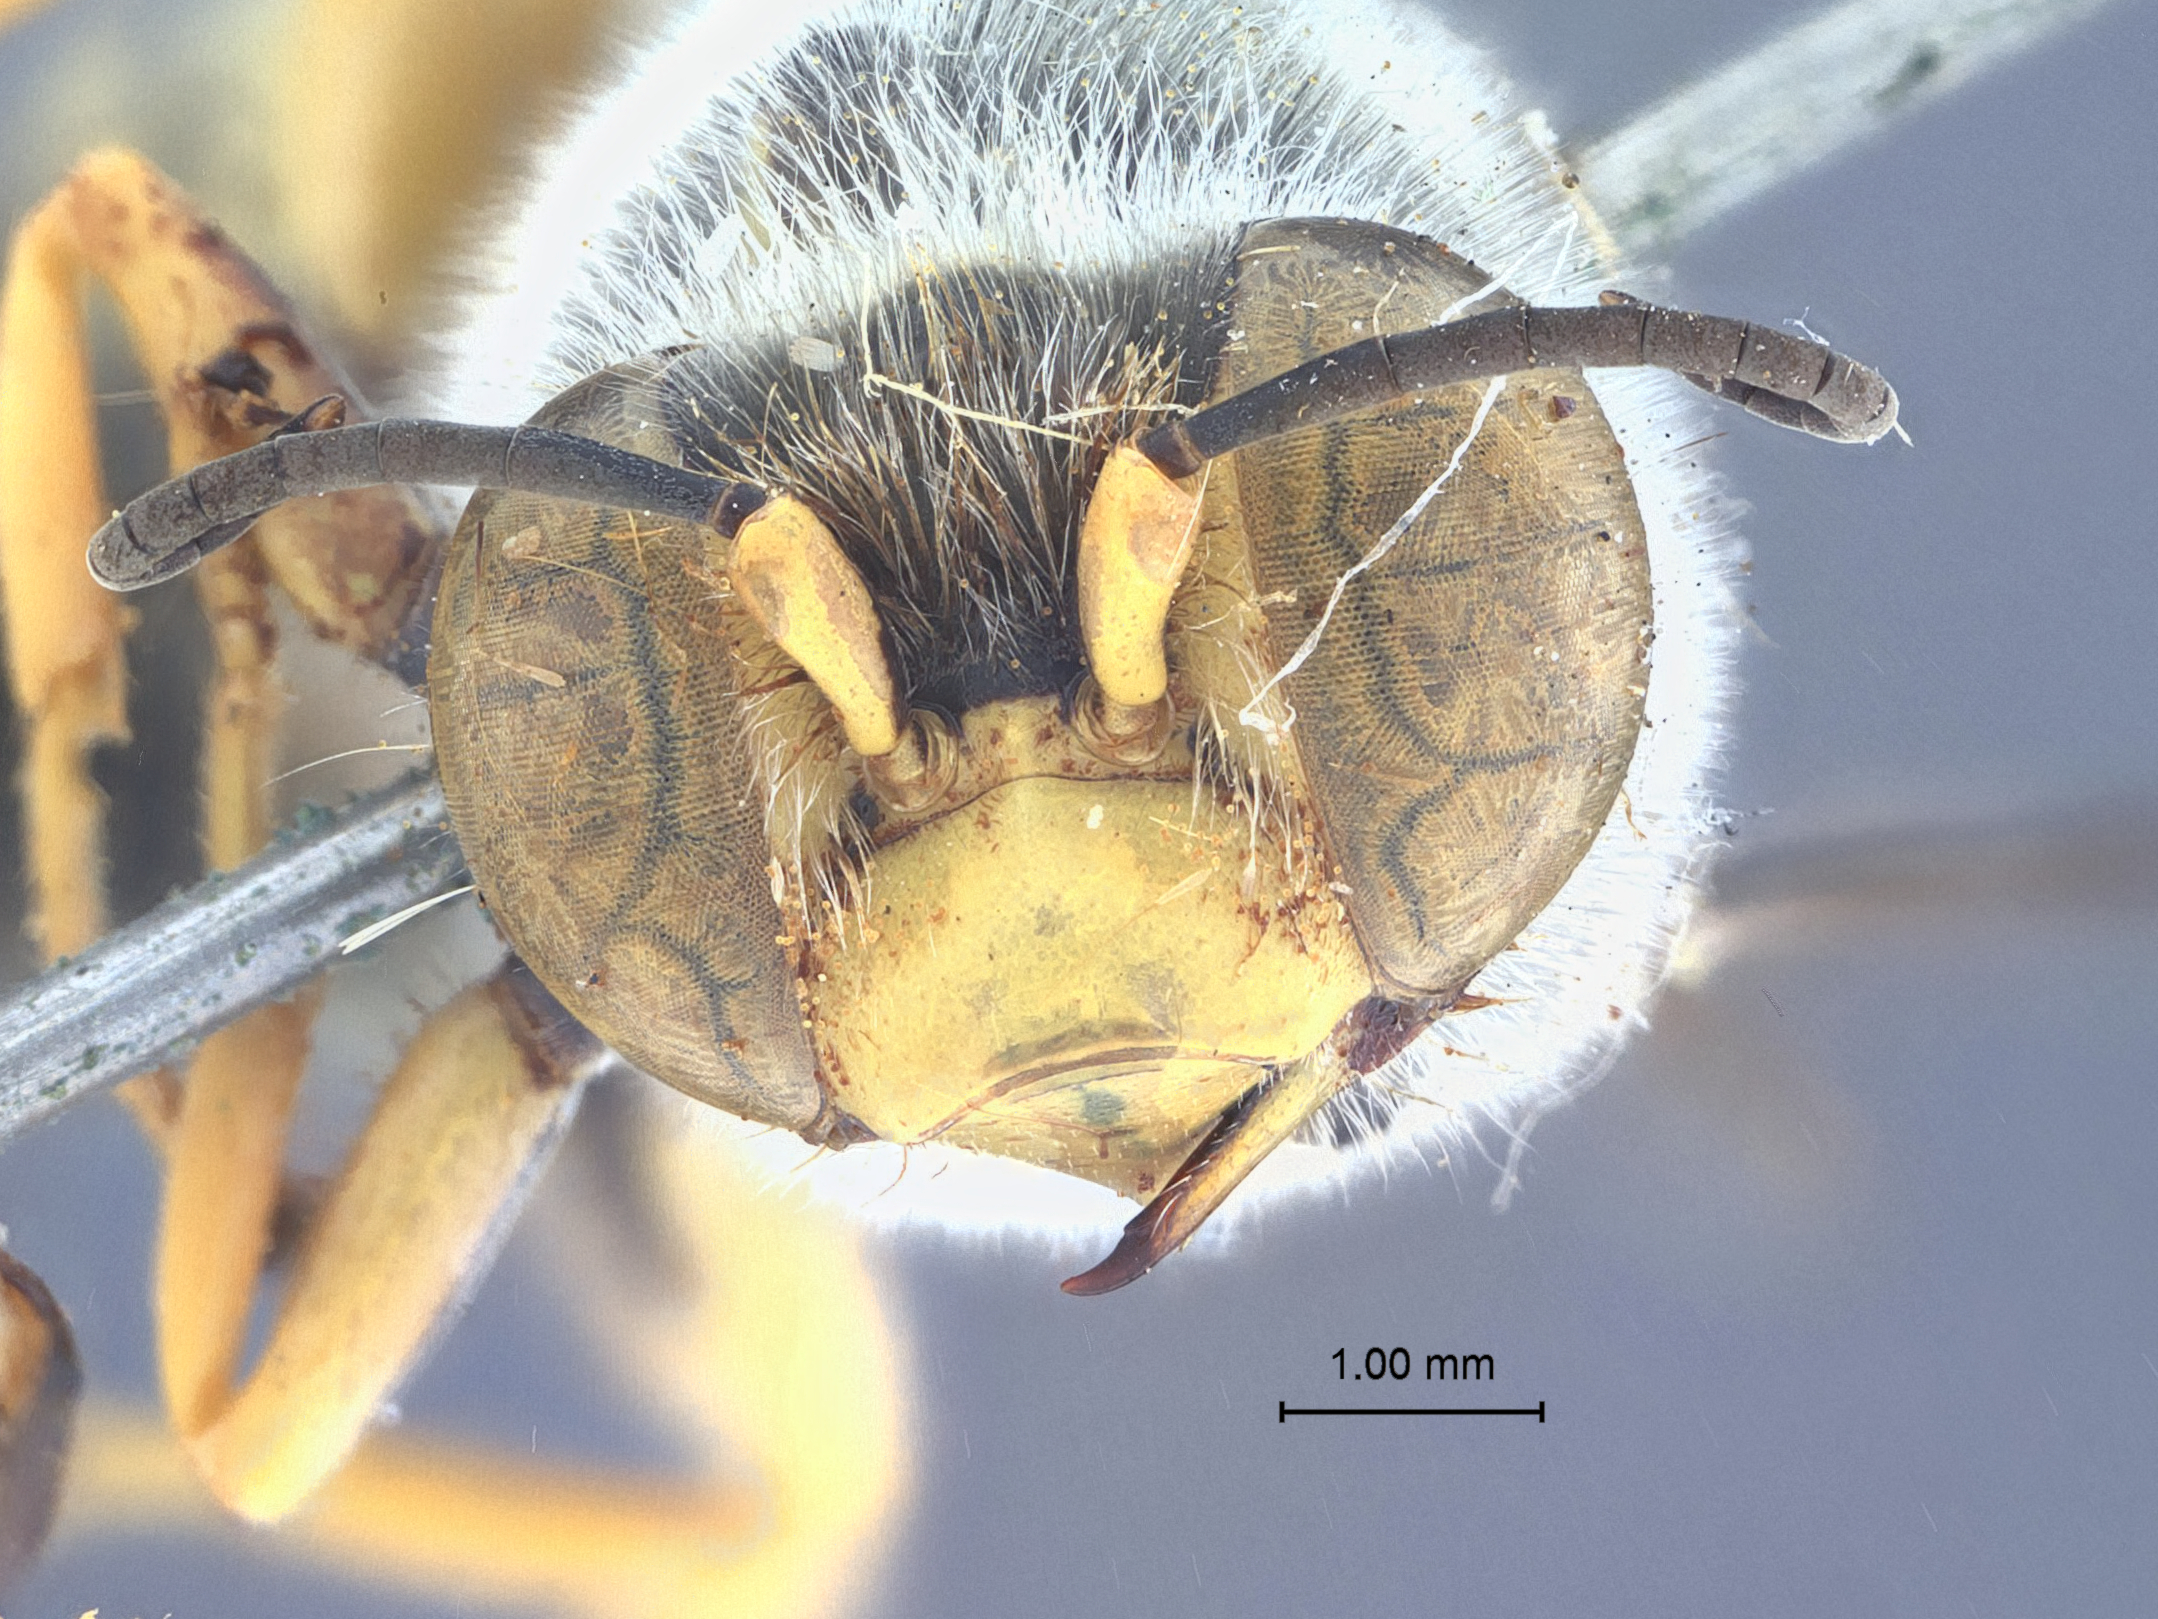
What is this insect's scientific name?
Bembix hinei
